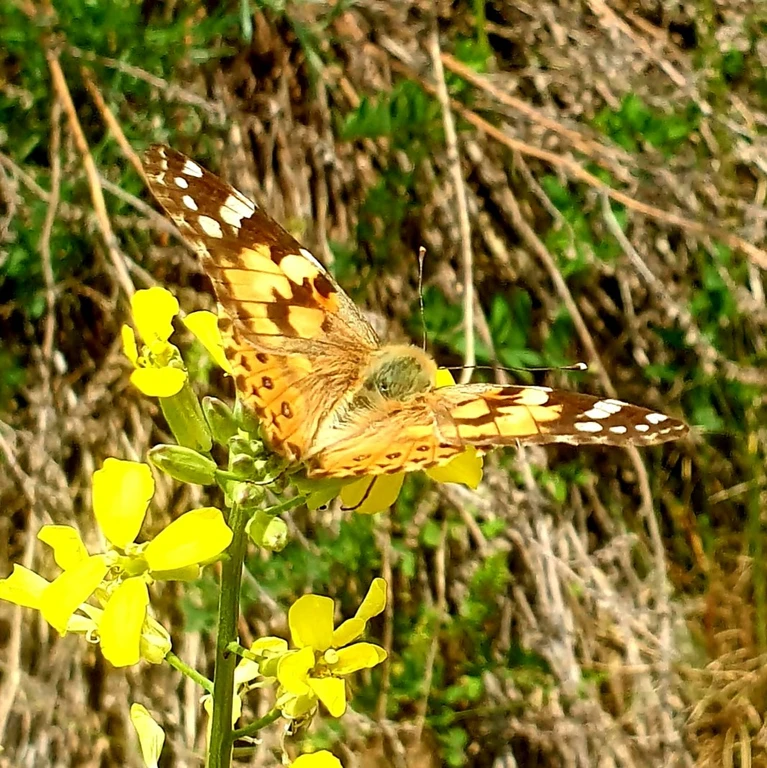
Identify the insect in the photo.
Vanessa cardui
